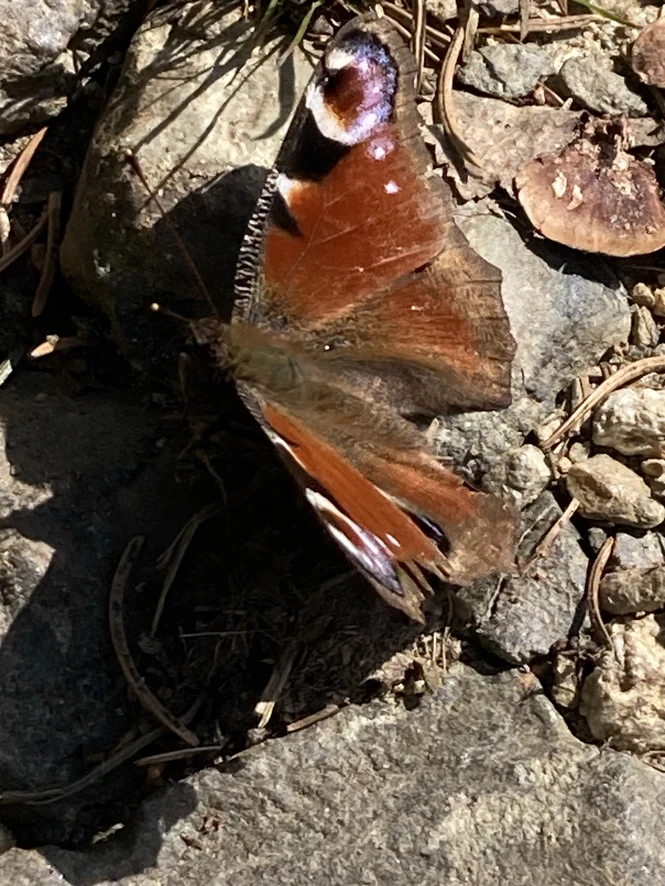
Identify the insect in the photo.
Aglais io
